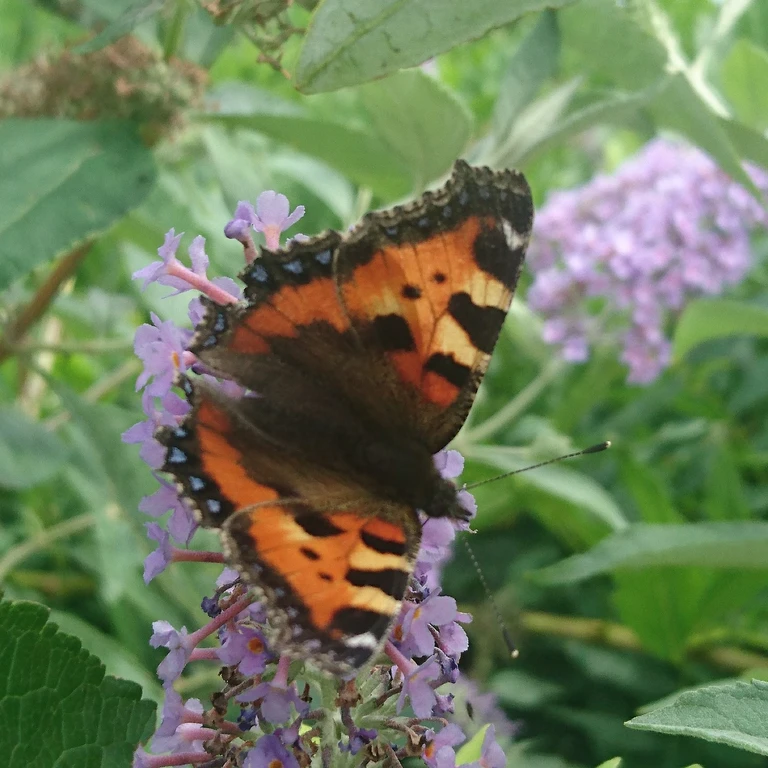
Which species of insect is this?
Aglais urticae
